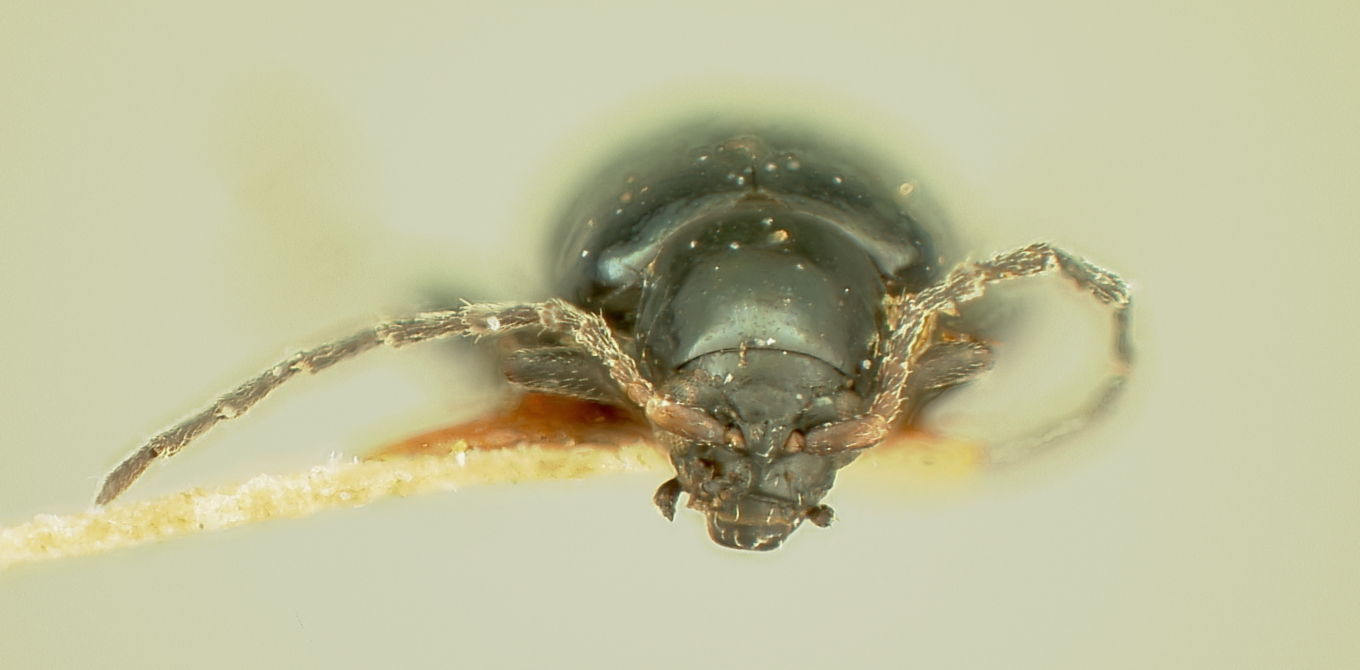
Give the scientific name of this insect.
Longitarsus cyaneus
